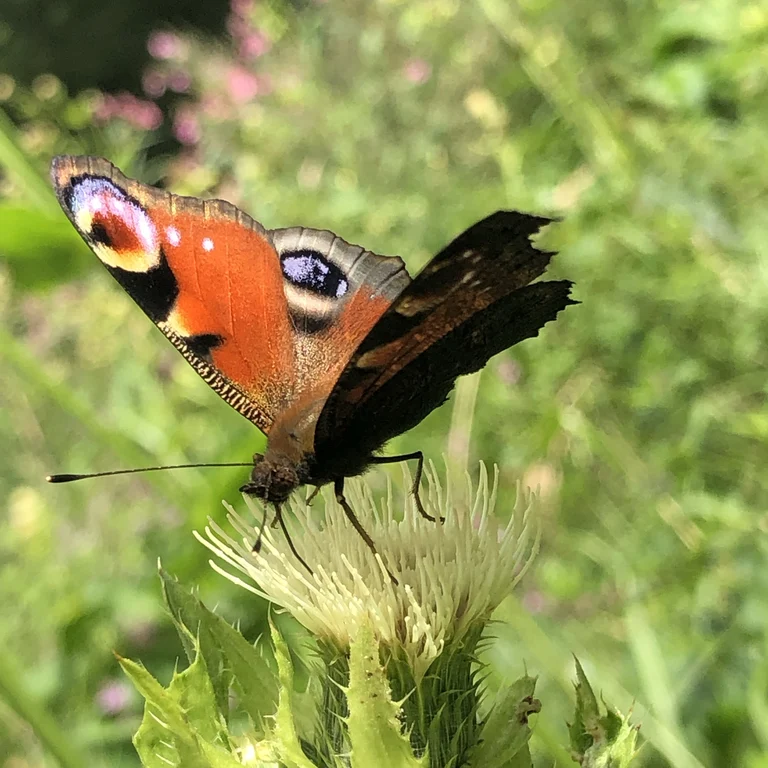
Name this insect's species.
Aglais io
